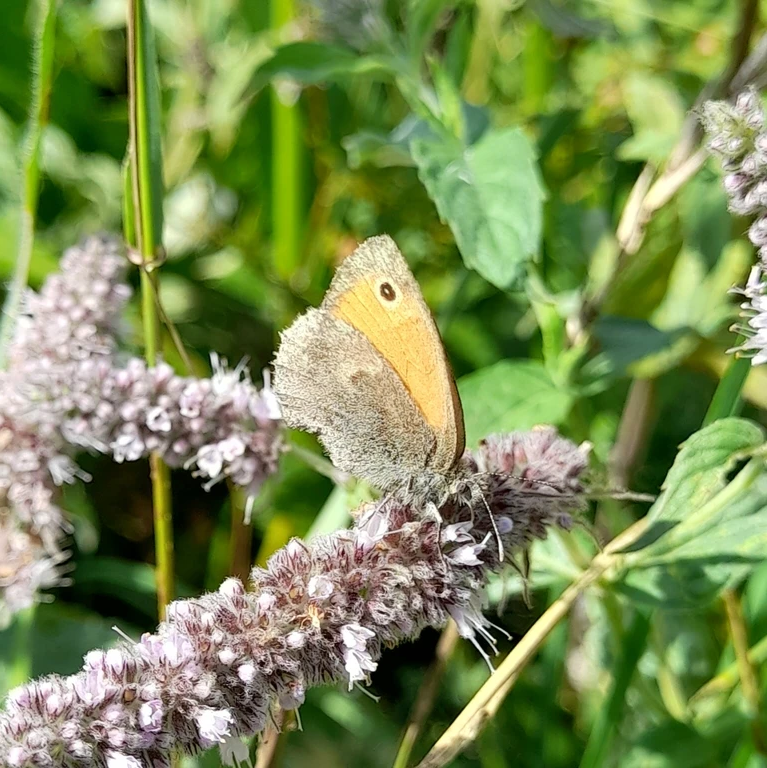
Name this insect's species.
Coenonympha pamphilus
